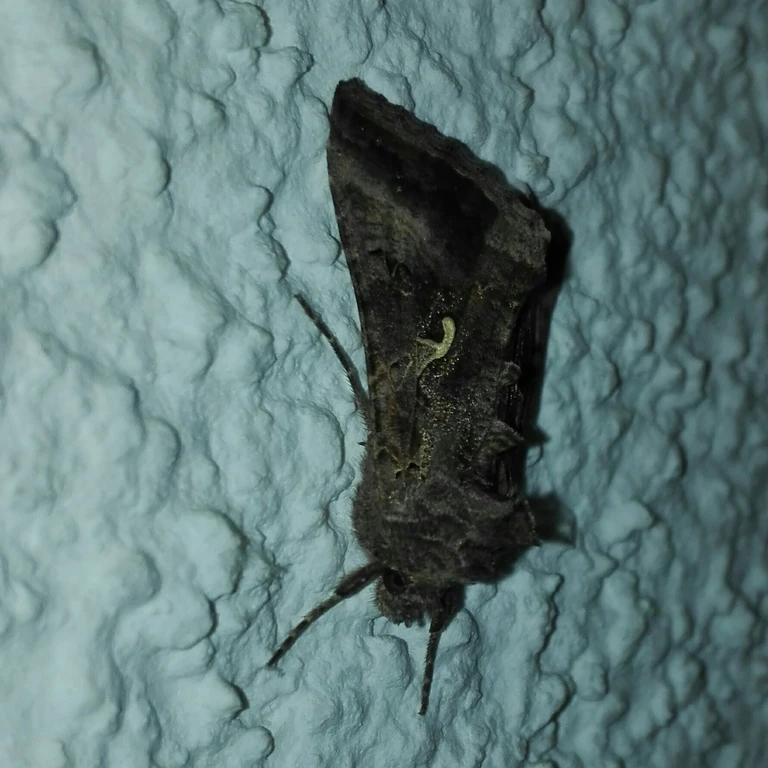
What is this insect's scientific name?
Autographa gamma
